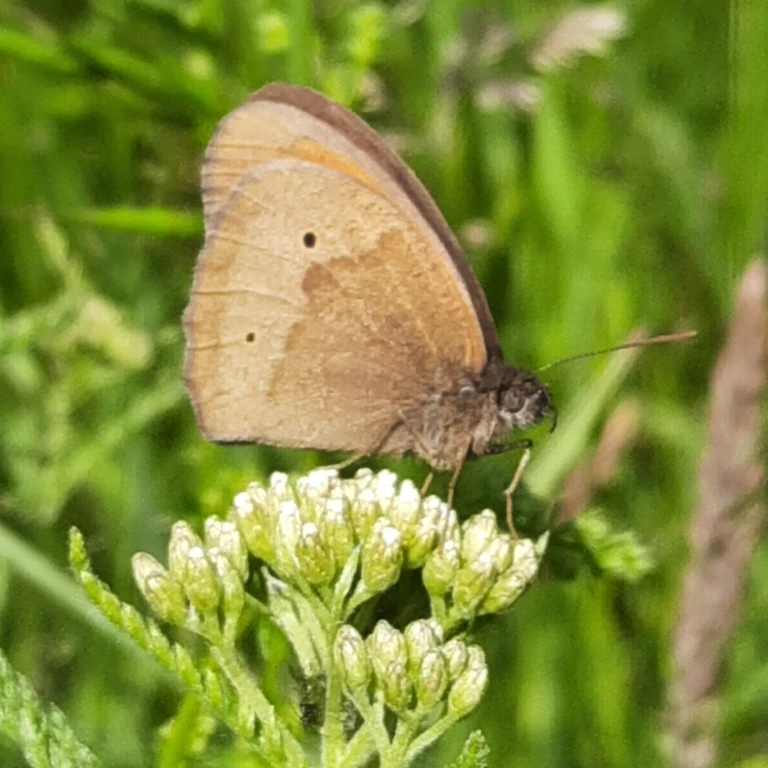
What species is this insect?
Maniola jurtina
